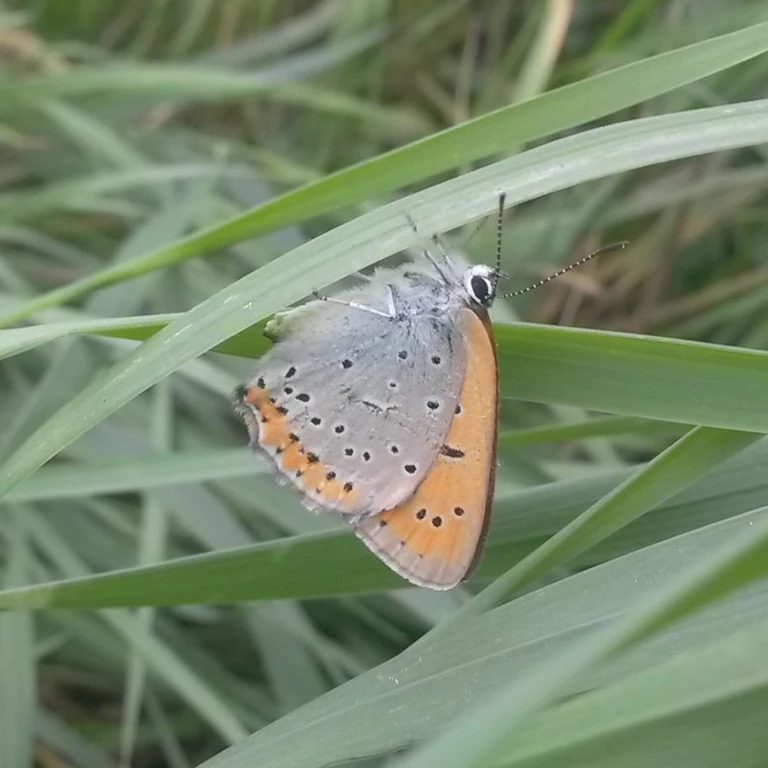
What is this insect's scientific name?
Lycaena dispar
